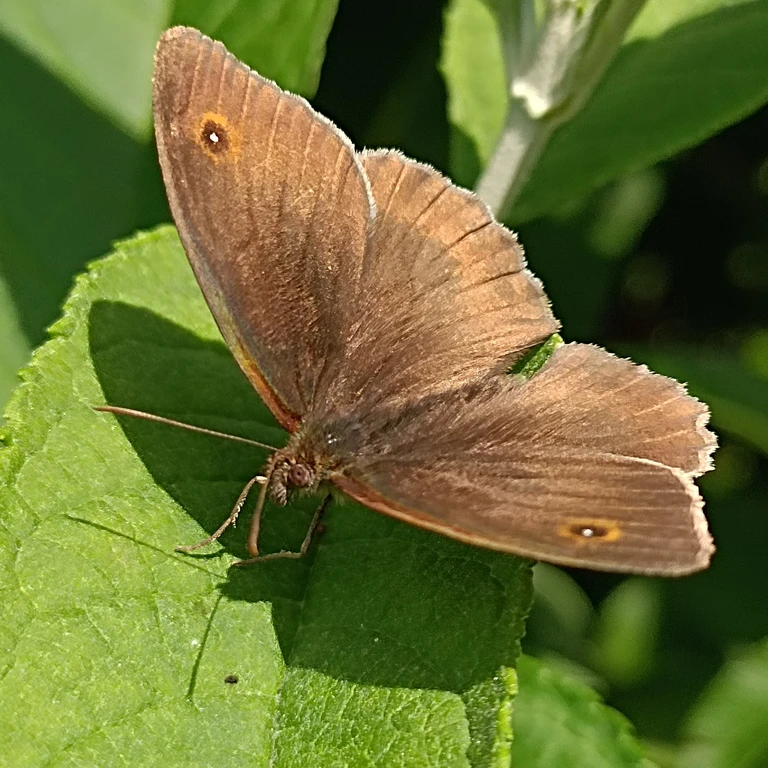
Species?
Maniola jurtina
